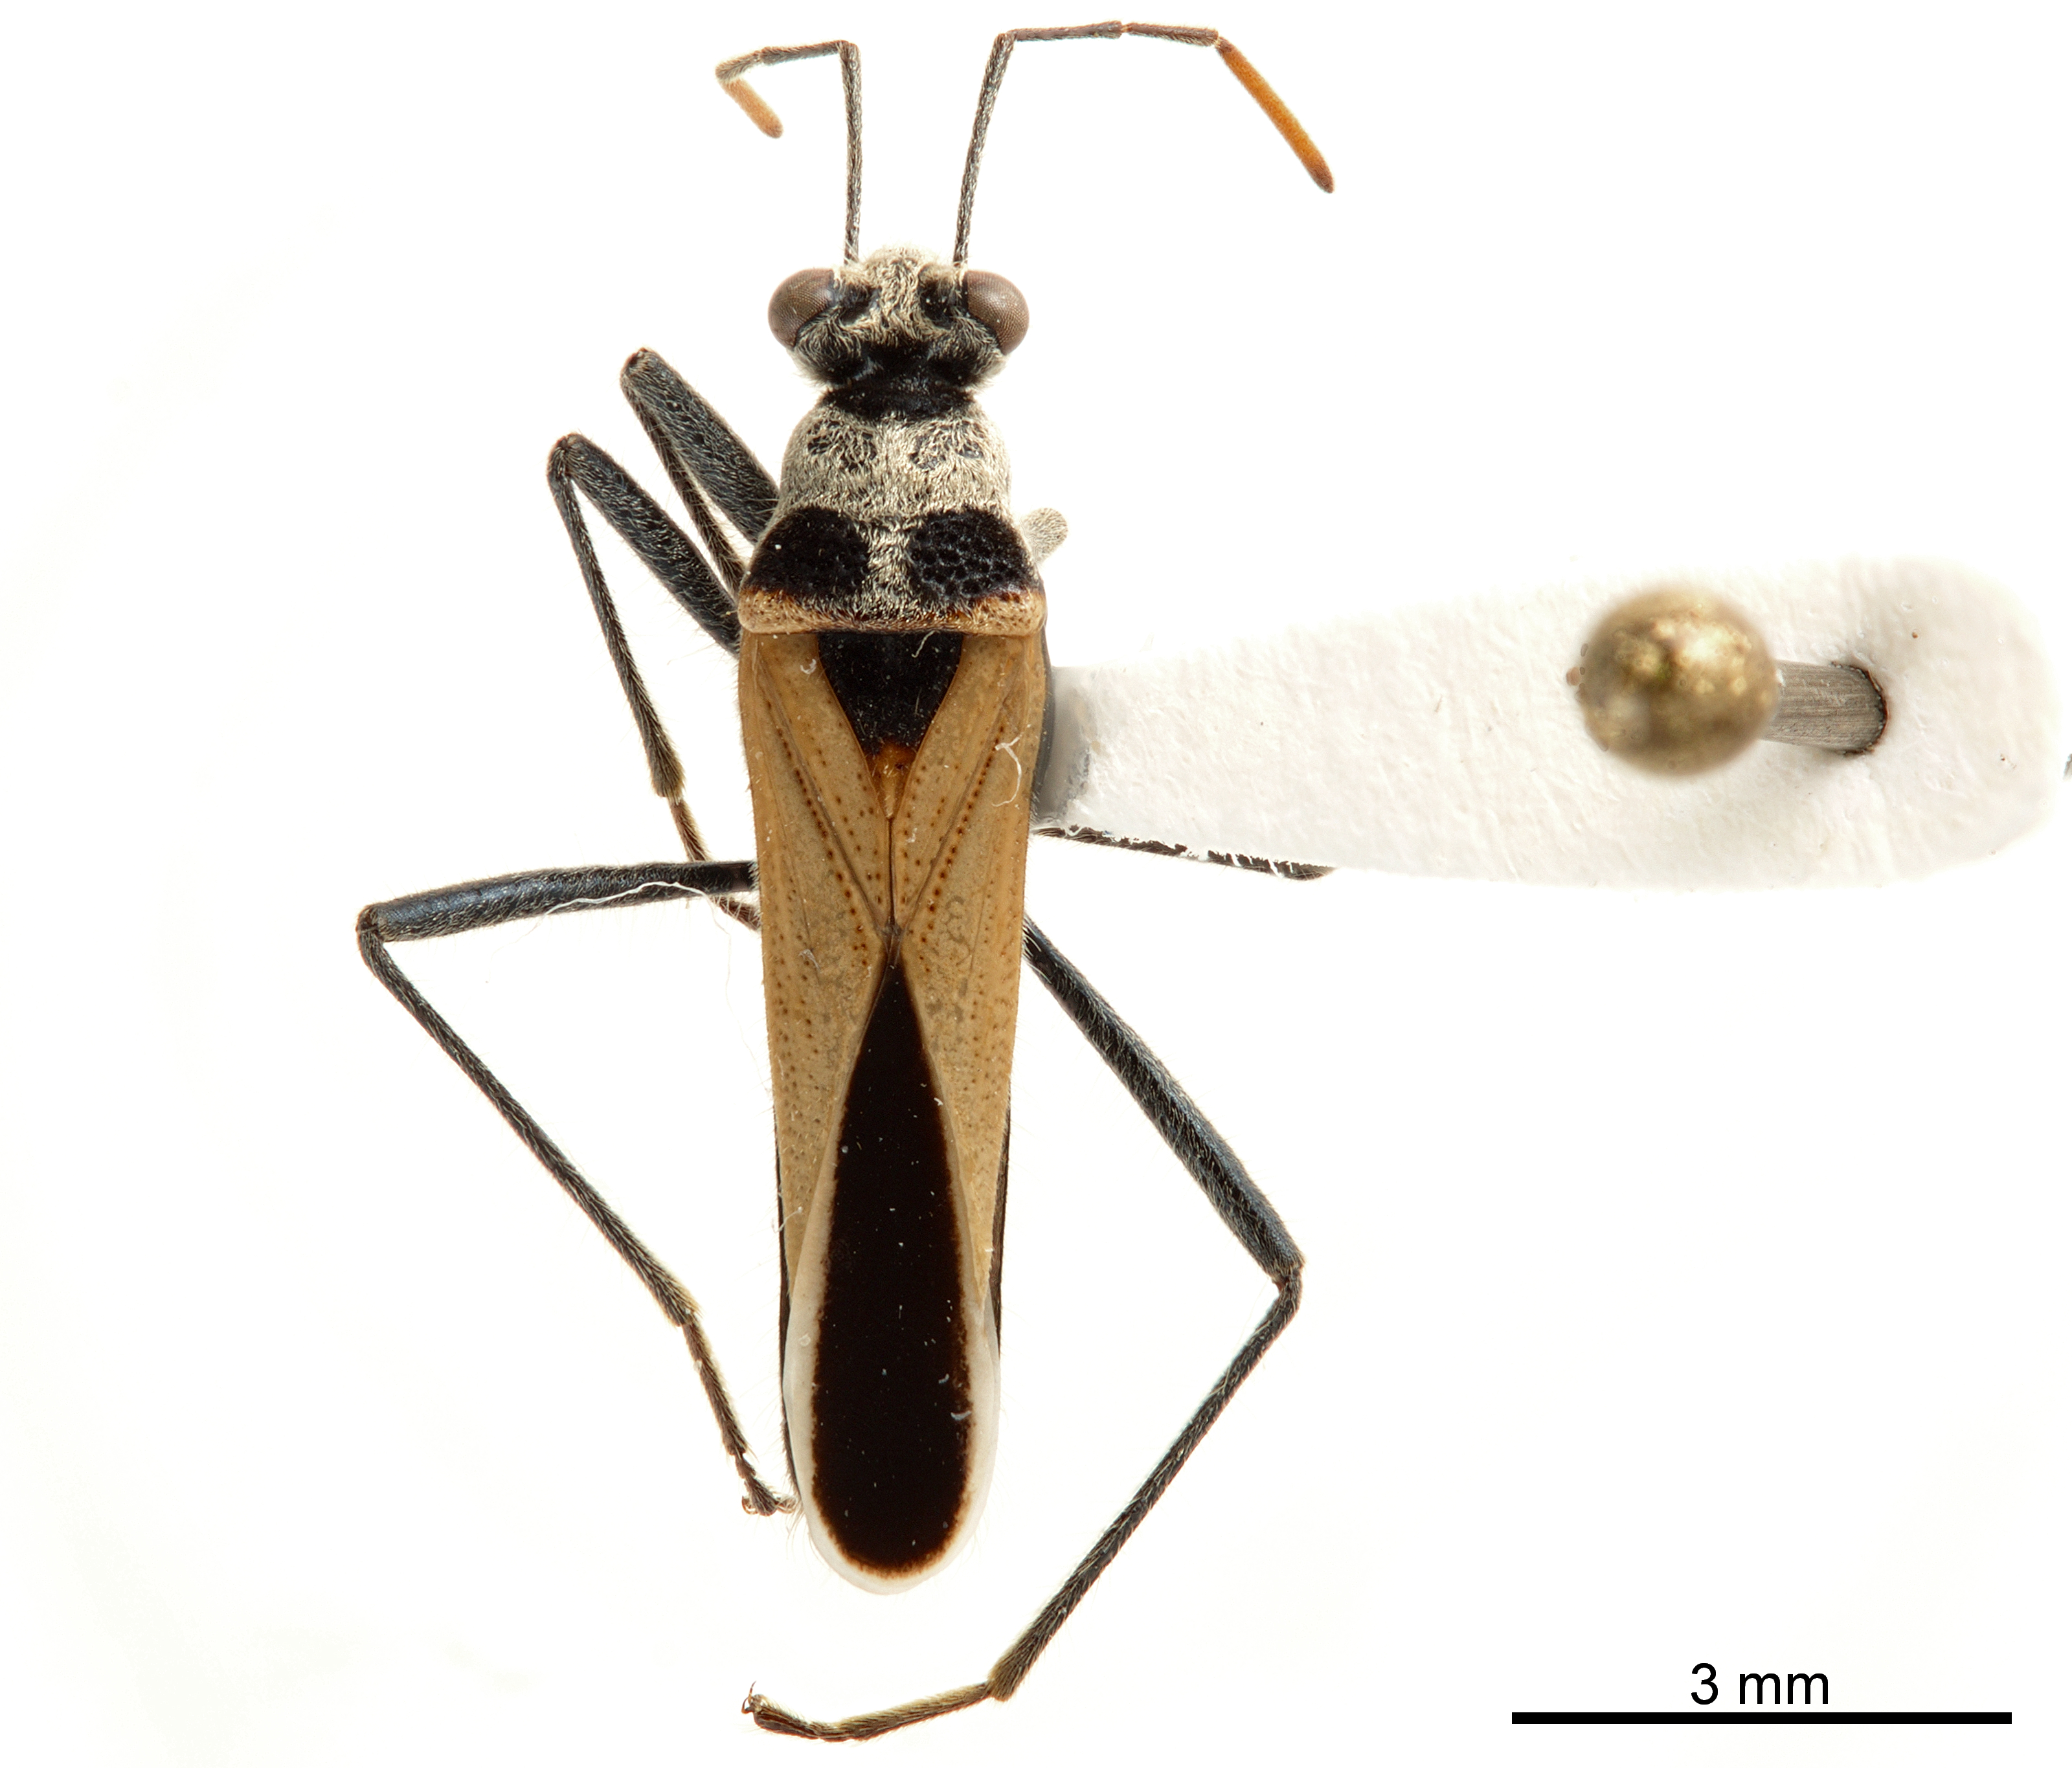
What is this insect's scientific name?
Theraneis napoana
